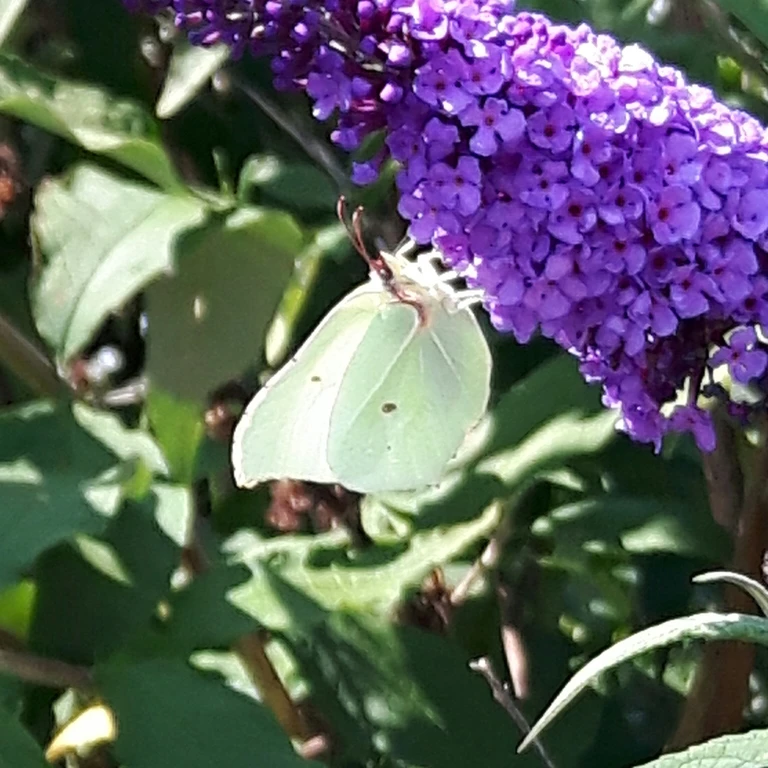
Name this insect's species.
Gonepteryx rhamni
